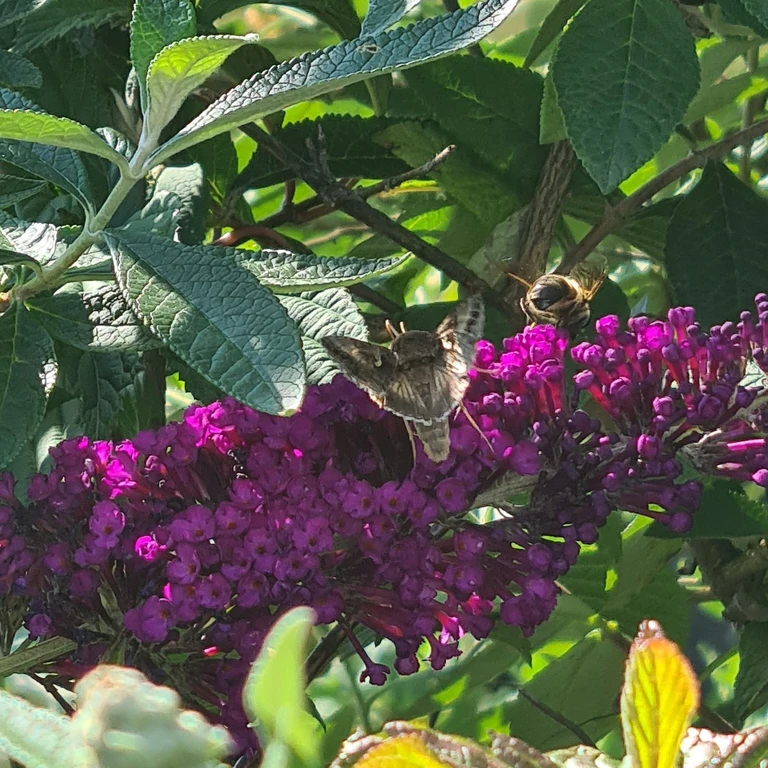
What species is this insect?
Autographa gamma
